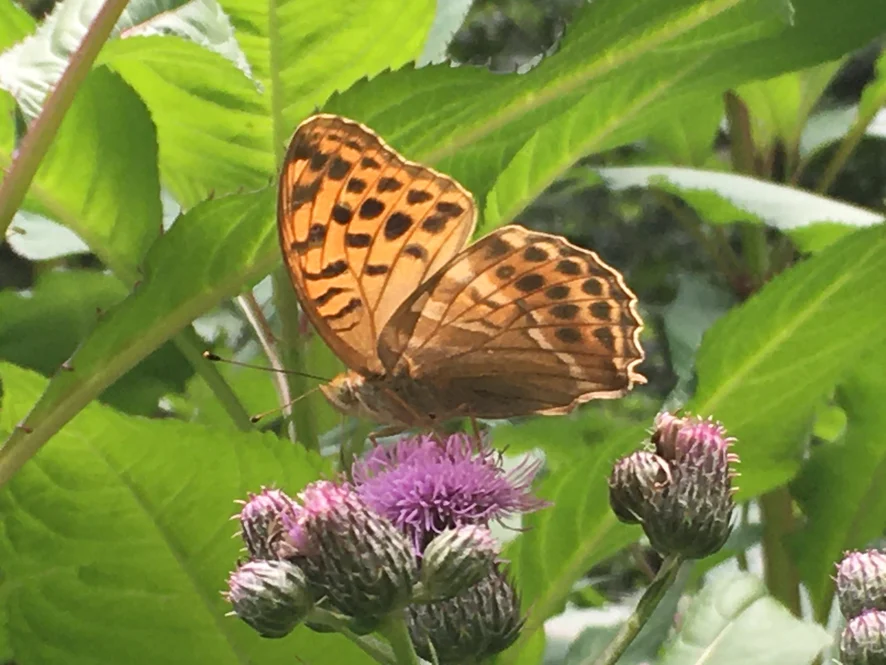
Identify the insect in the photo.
Argynnis paphia
